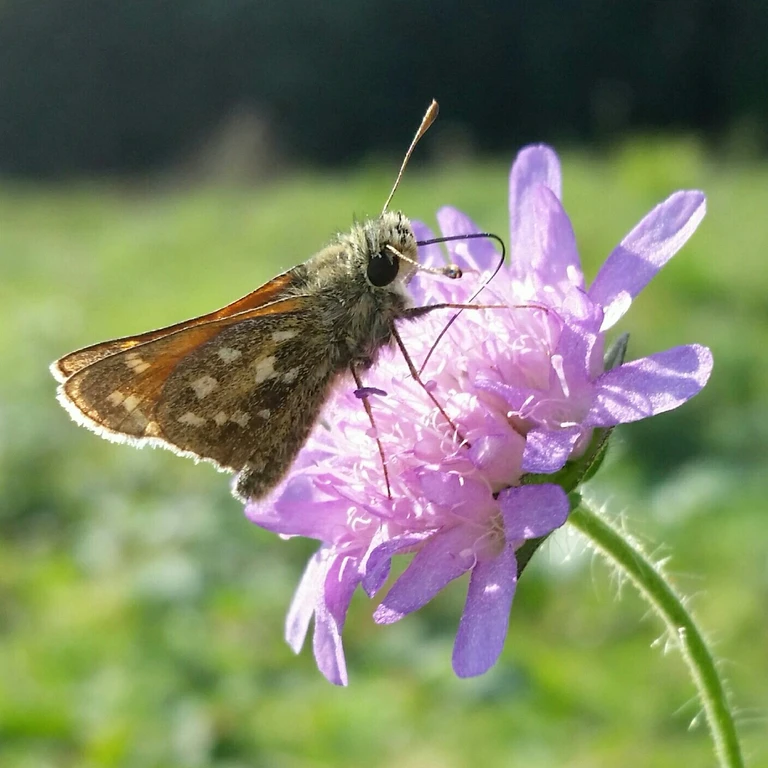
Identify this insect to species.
Hesperia comma
